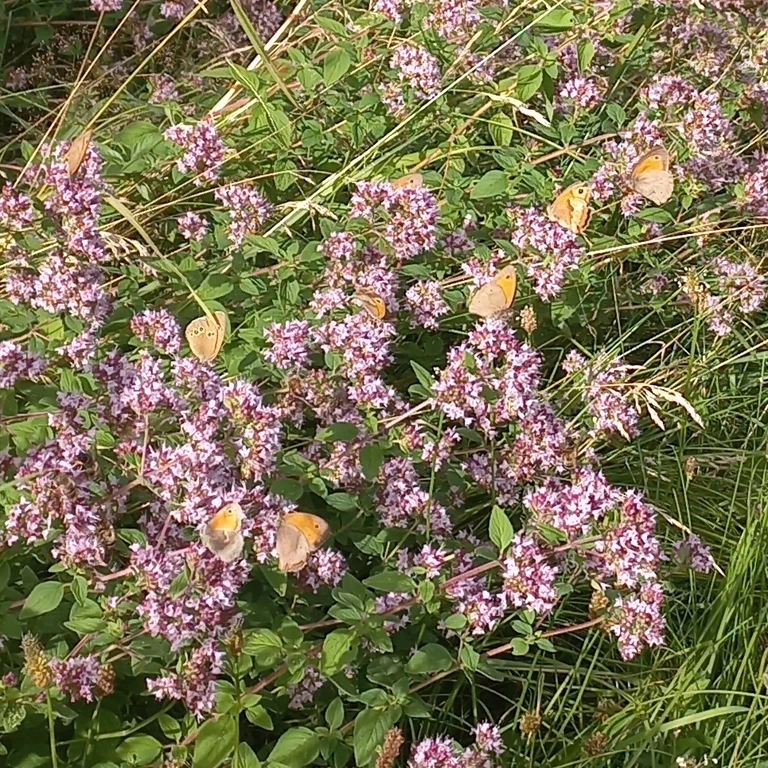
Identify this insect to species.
Maniola jurtina
